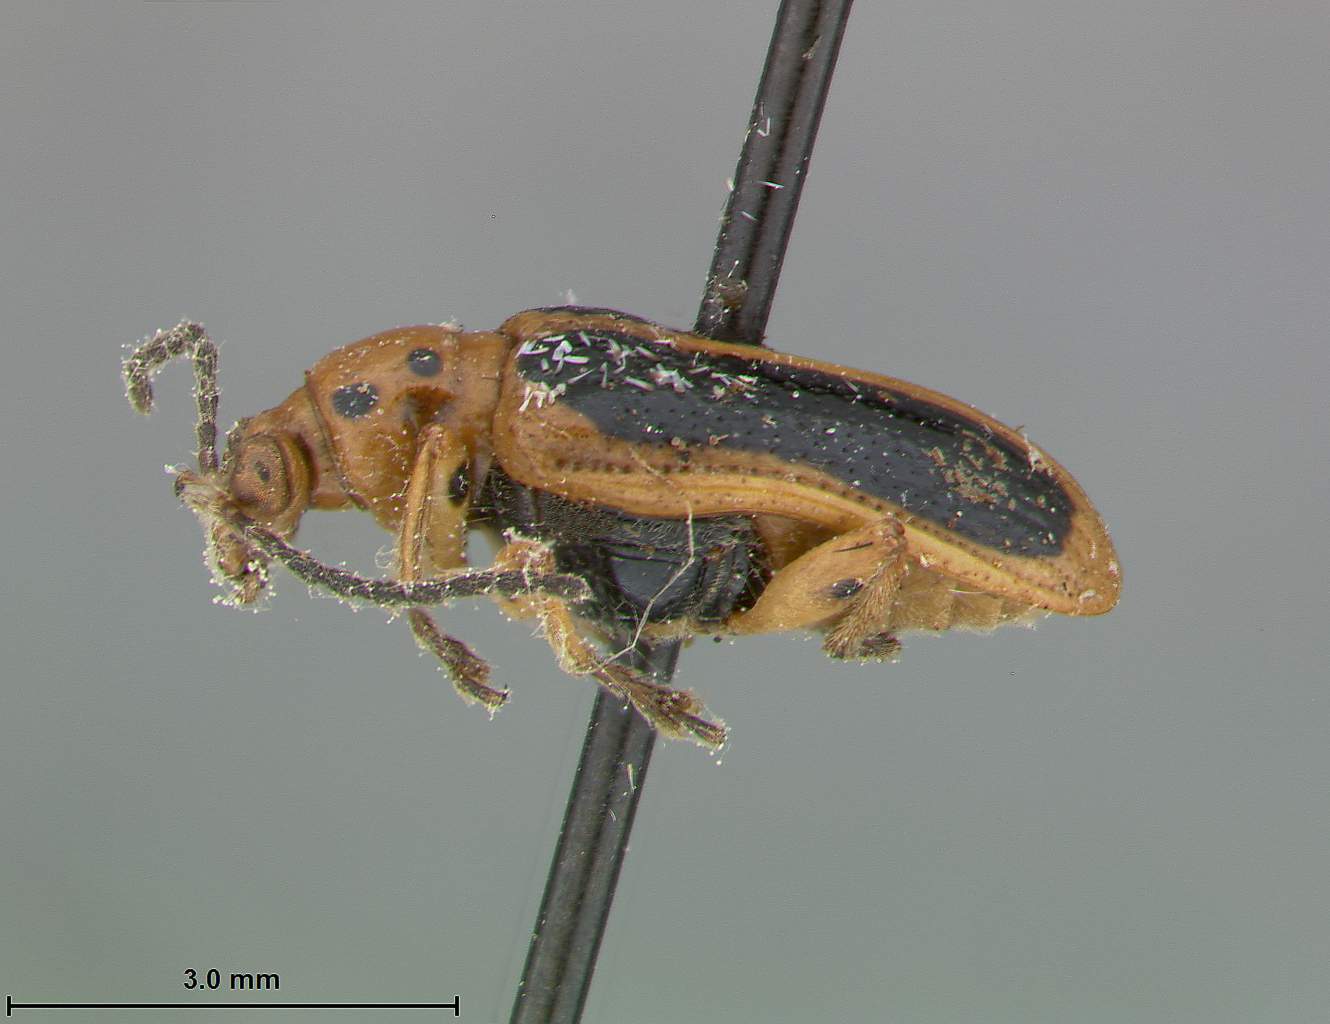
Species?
Lema trapezinotata
